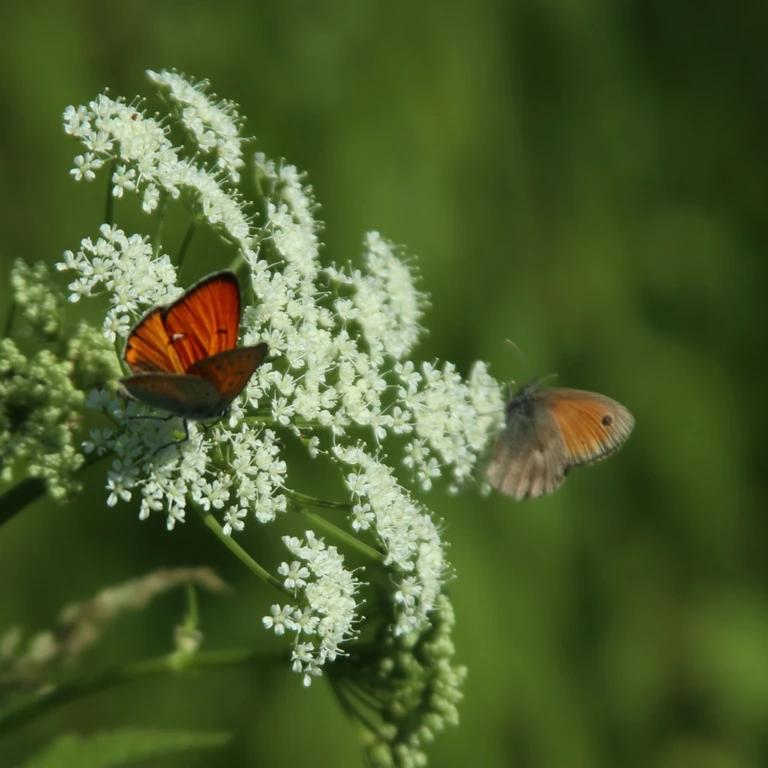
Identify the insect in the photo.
Coenonympha pamphilus
